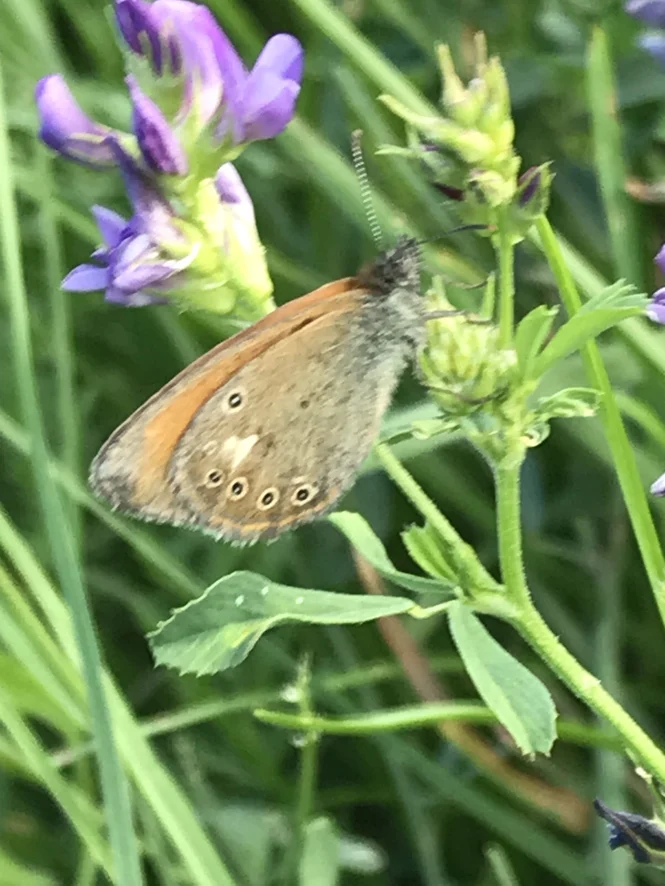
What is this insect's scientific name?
Coenonympha glycerion (also Coenonympha iphis)
